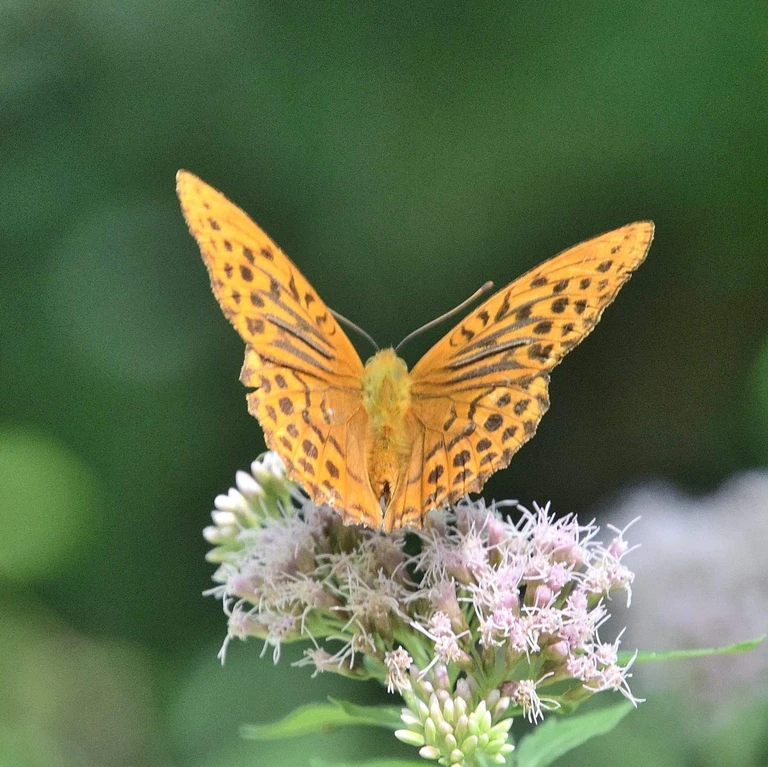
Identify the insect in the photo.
Argynnis paphia
